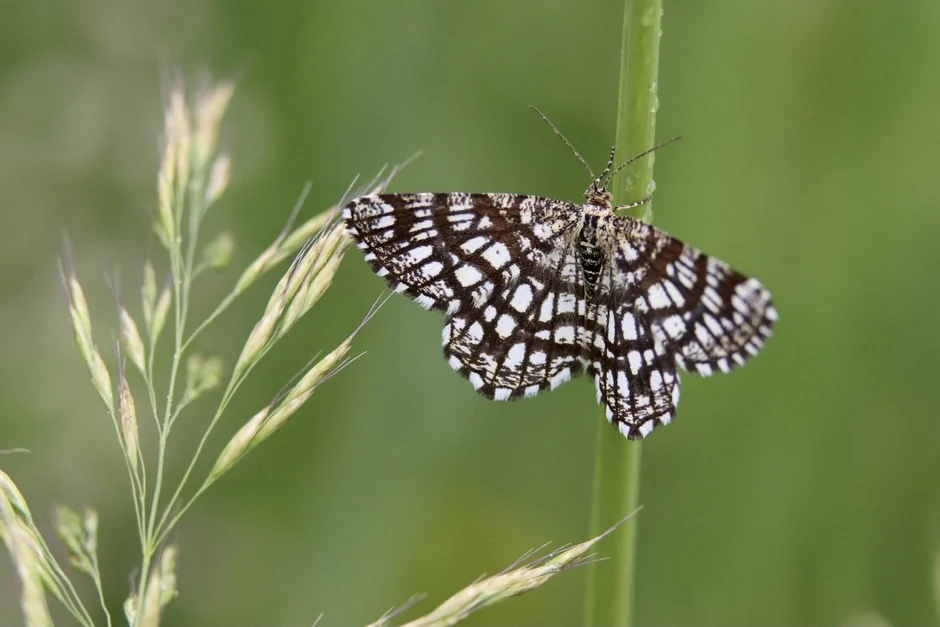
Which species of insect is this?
Chiasmia clathrata
